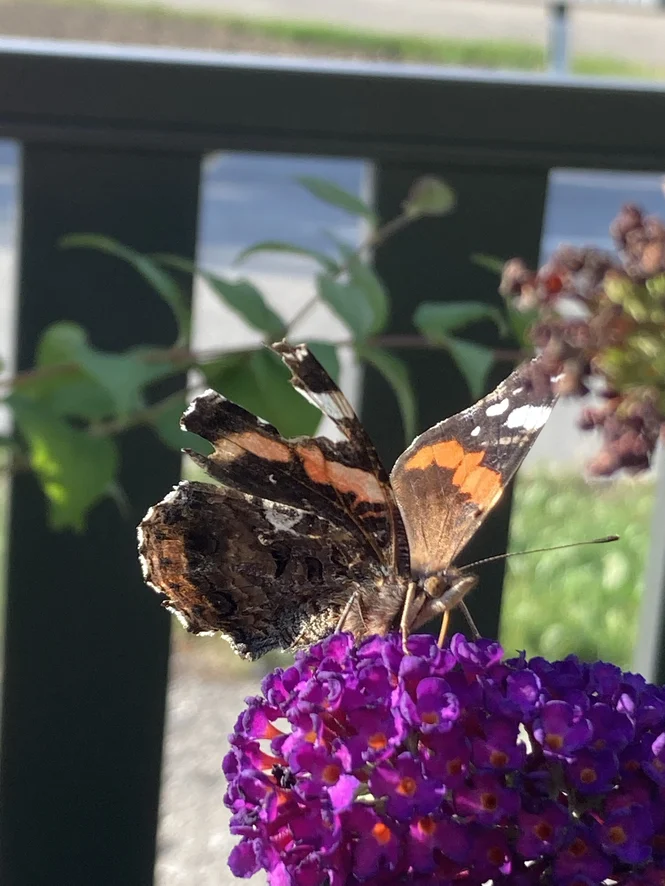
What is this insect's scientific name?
Vanessa atalanta
